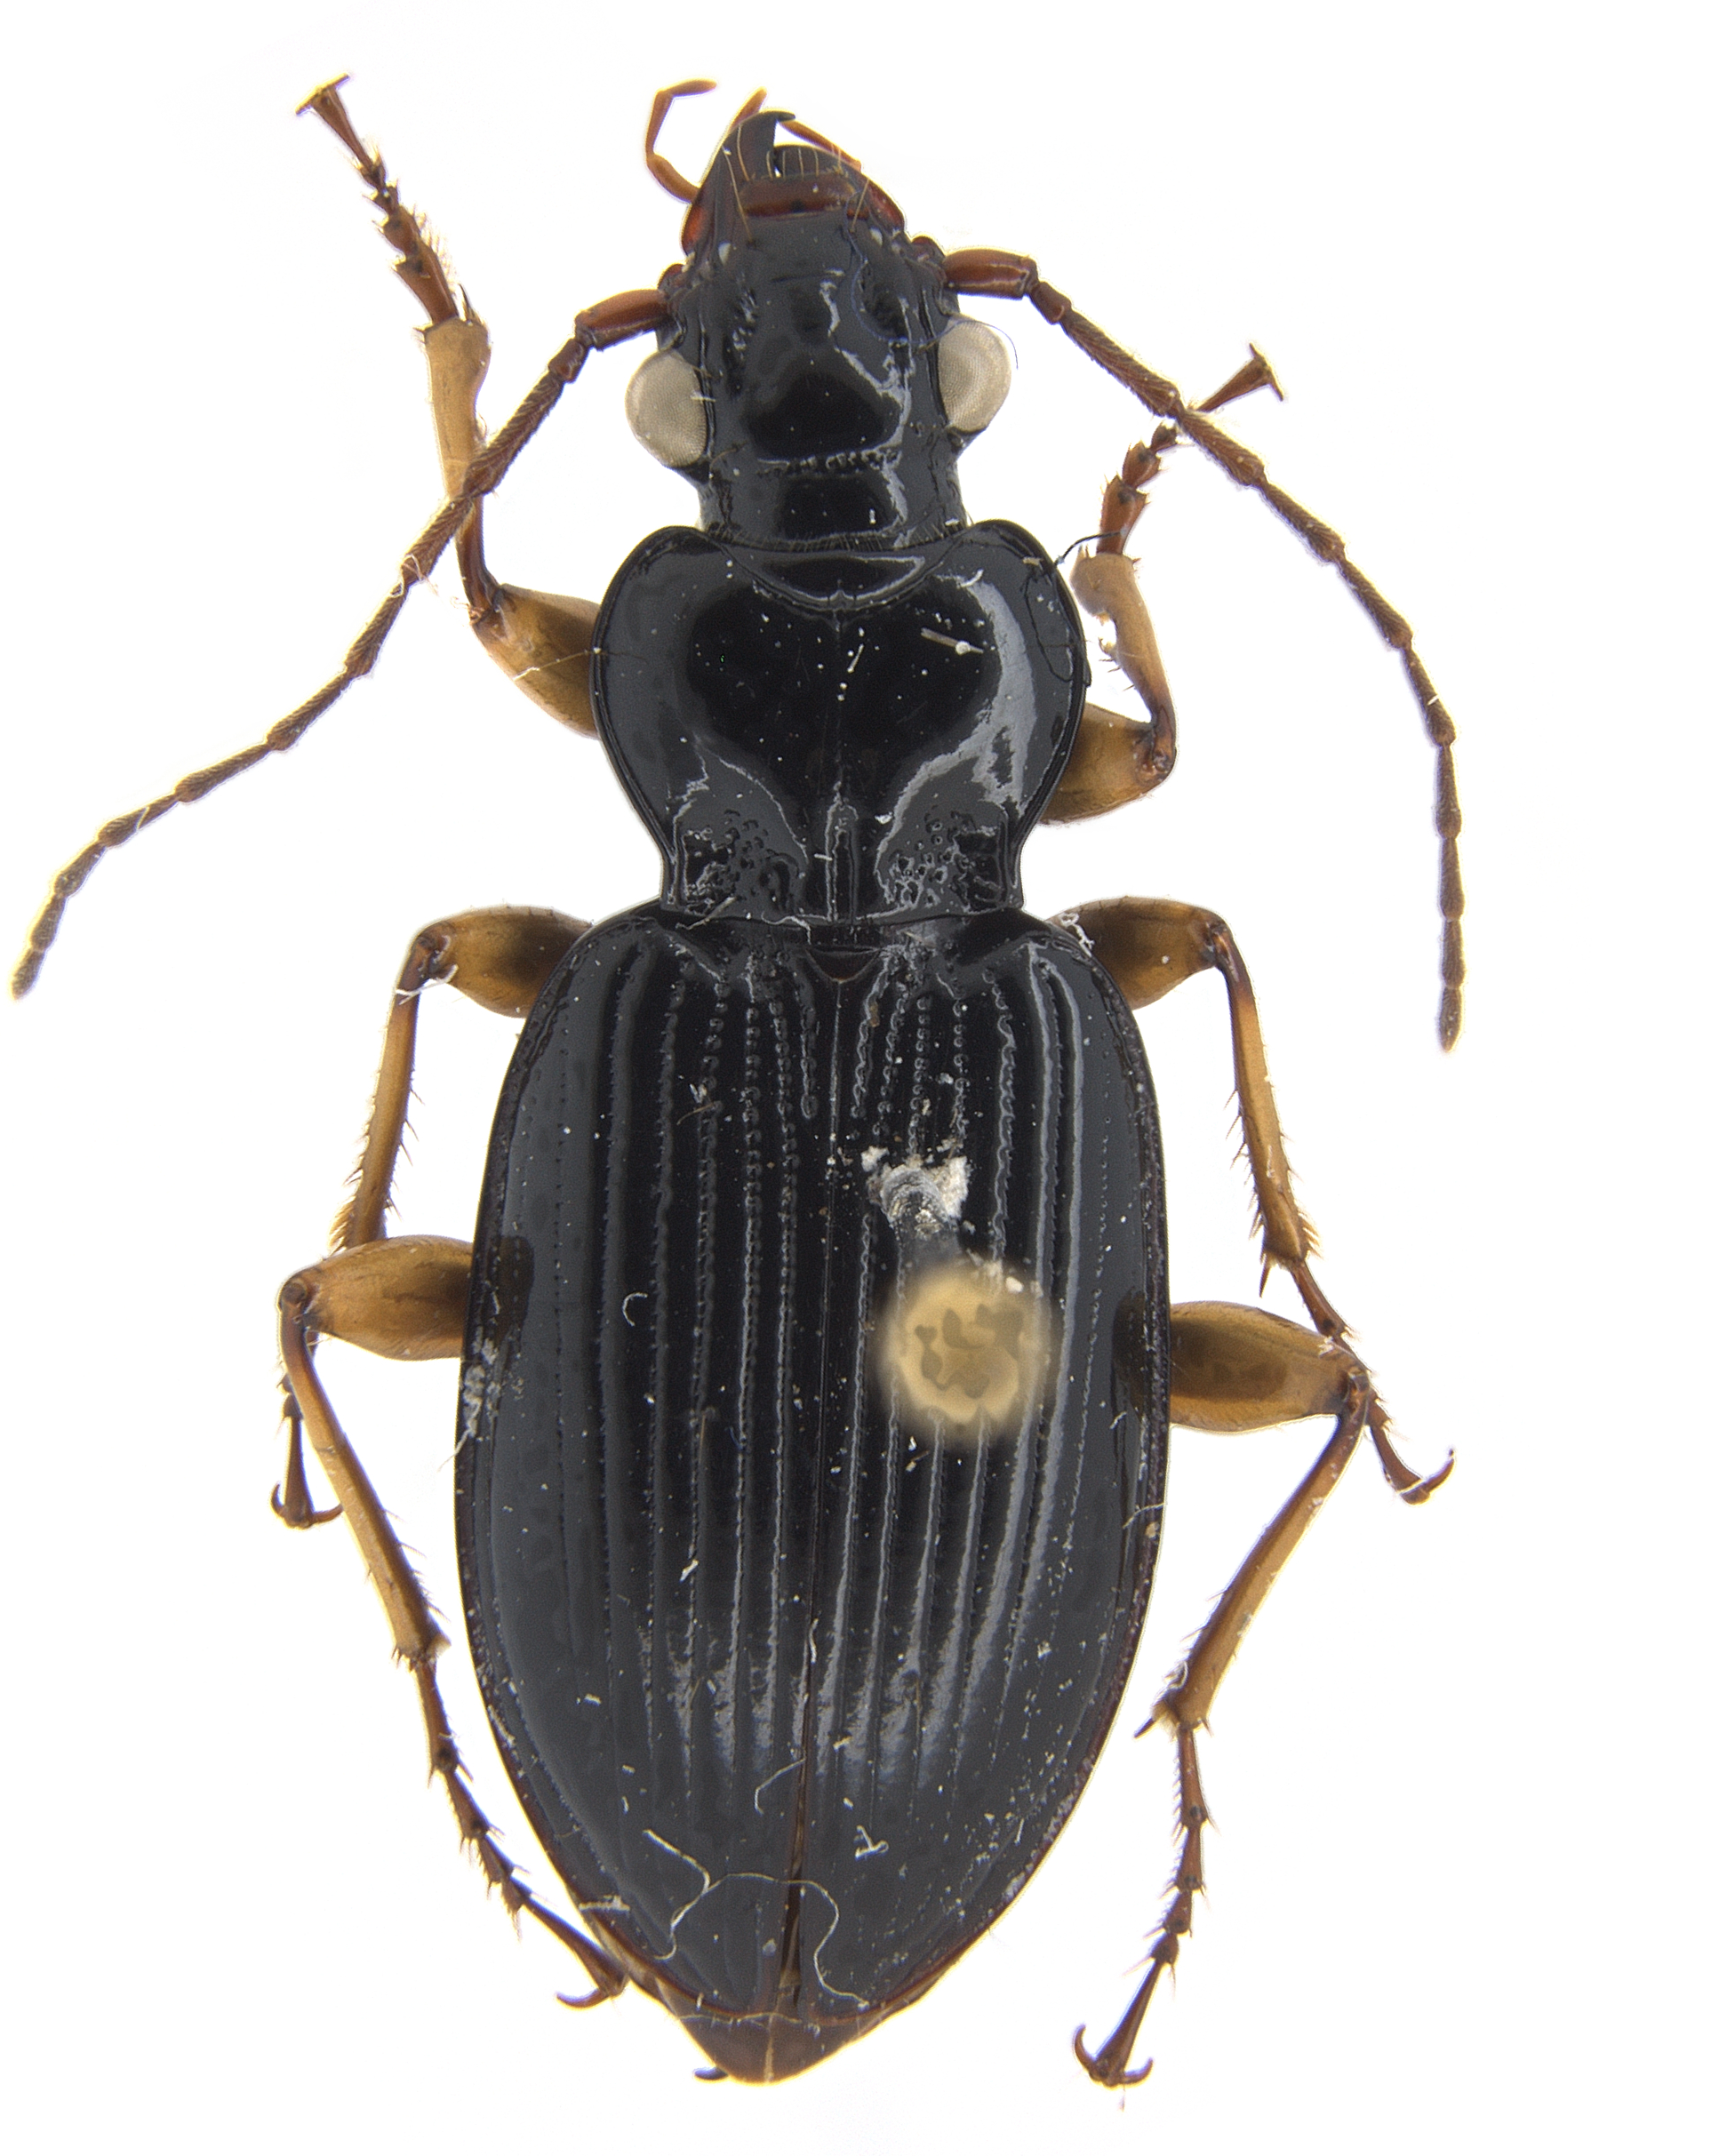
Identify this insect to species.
Patrobus longicornis
